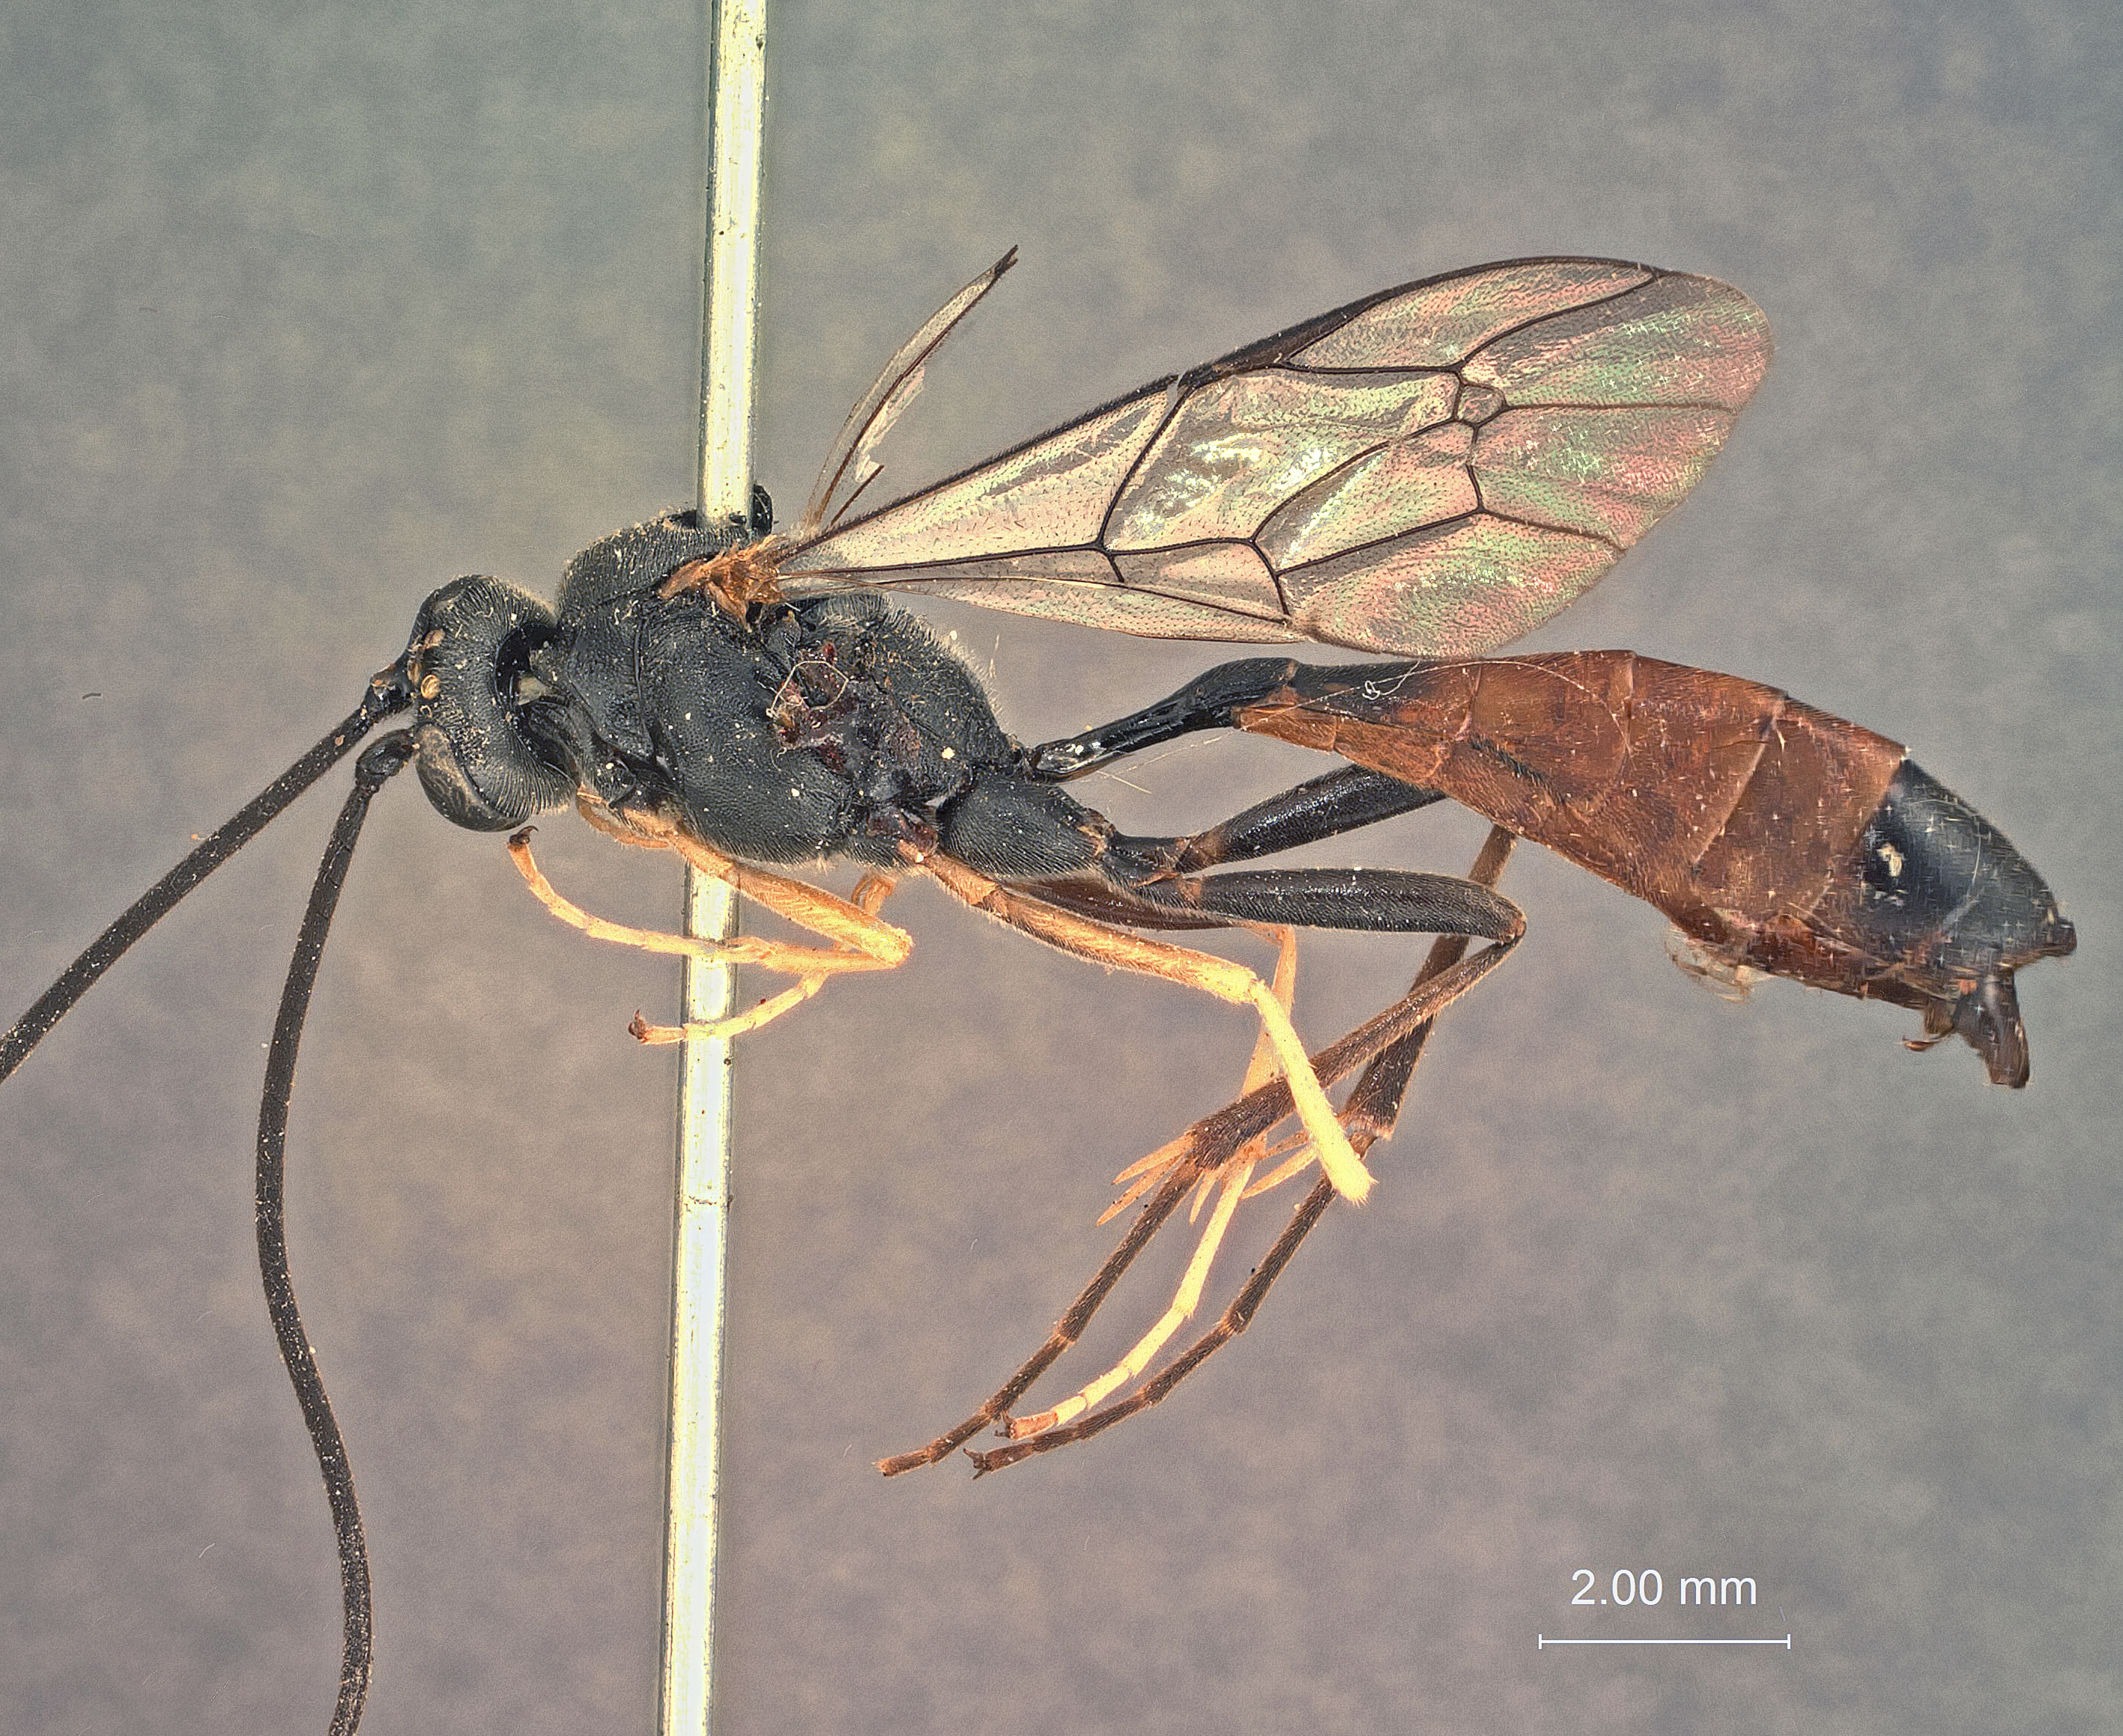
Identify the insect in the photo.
Campoplex bicoloripes
